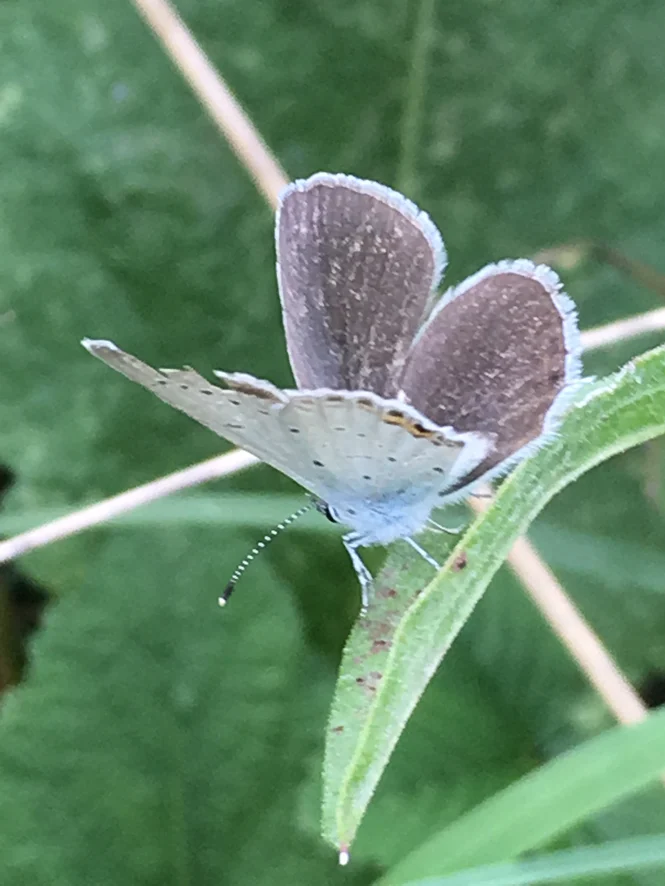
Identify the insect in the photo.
Cupido argiades (also Elkalyce argiades)
